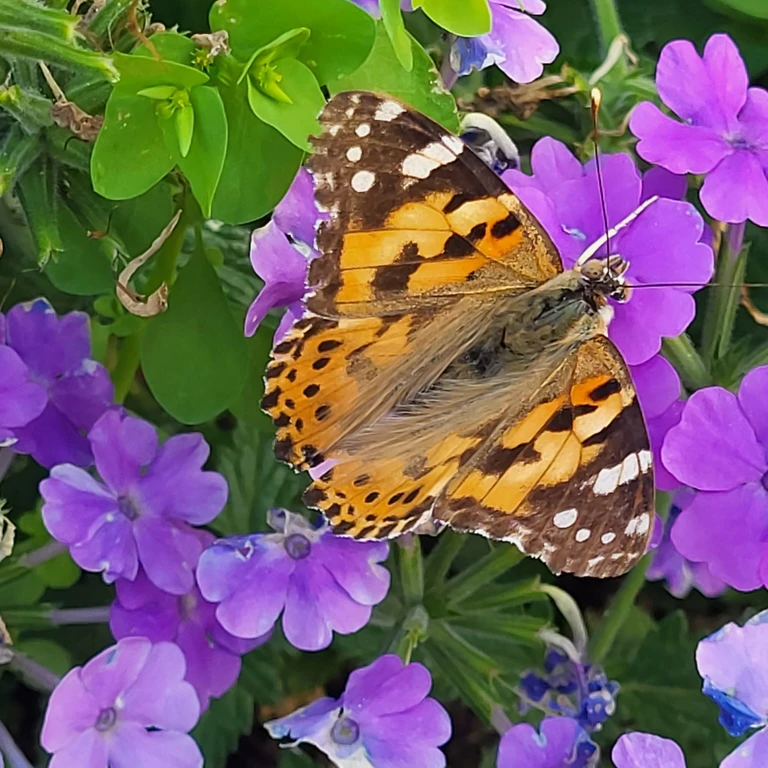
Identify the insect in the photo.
Vanessa cardui
